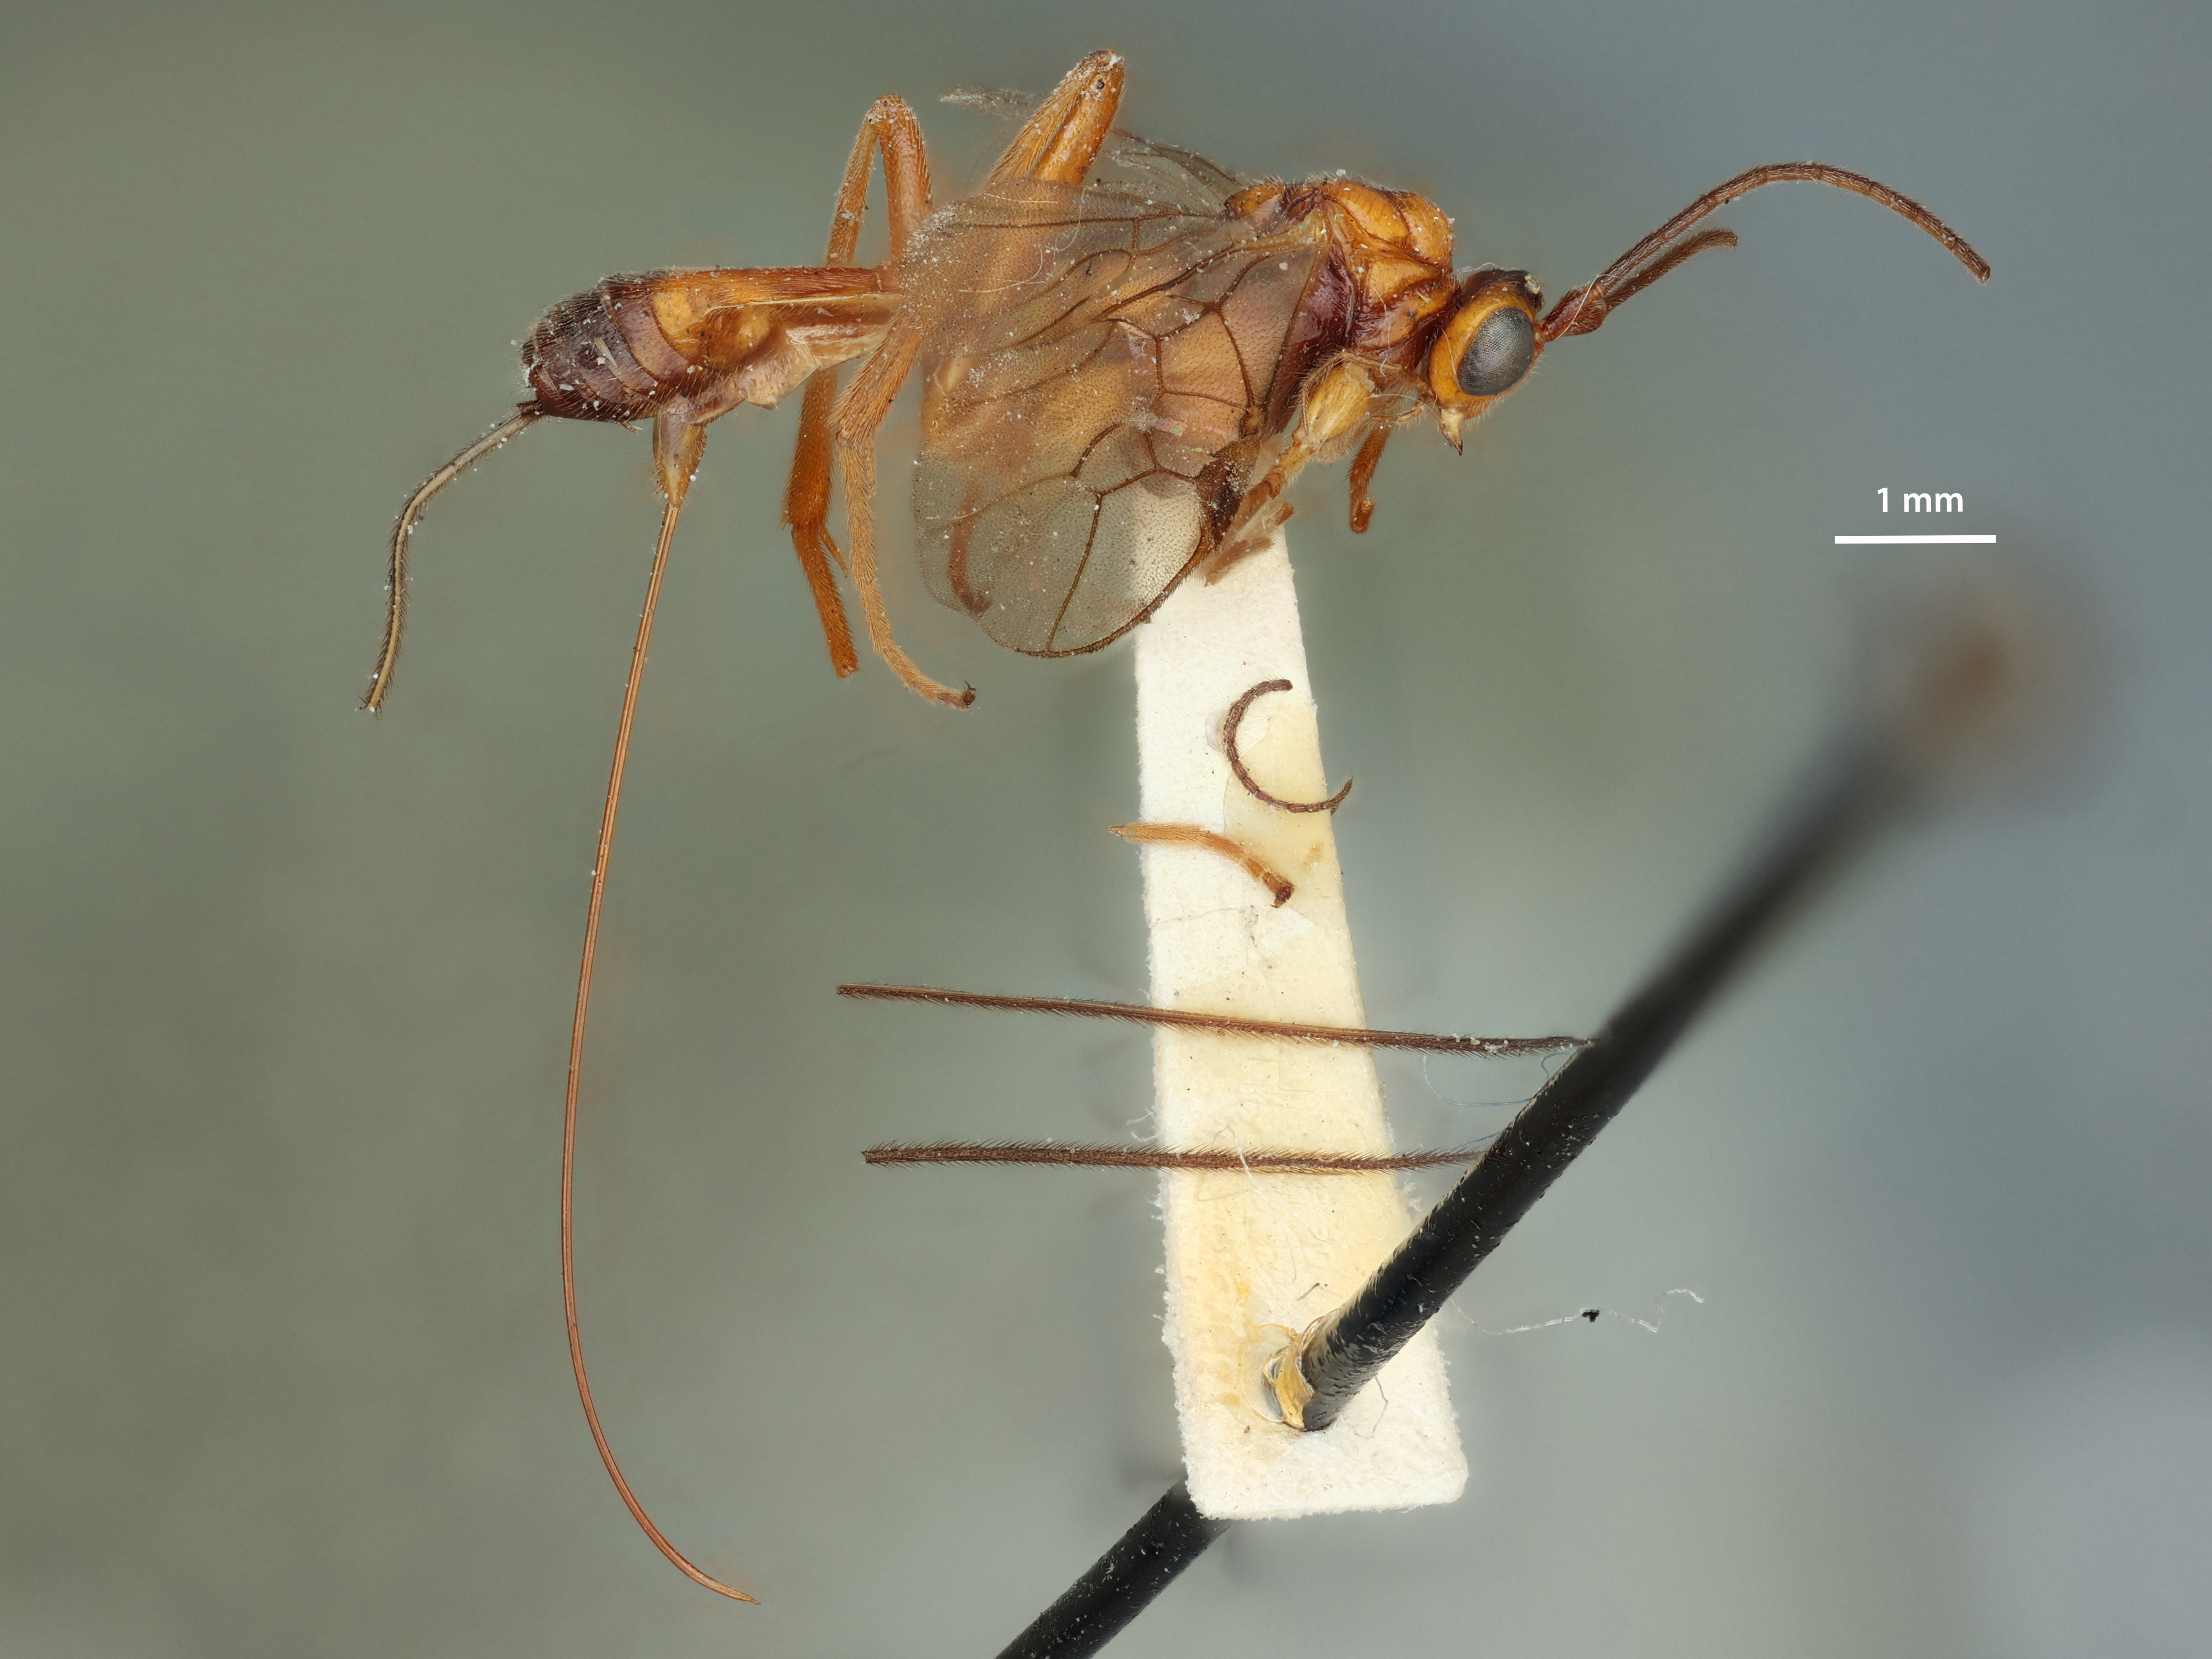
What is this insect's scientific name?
Macrocentrus pallisteri
